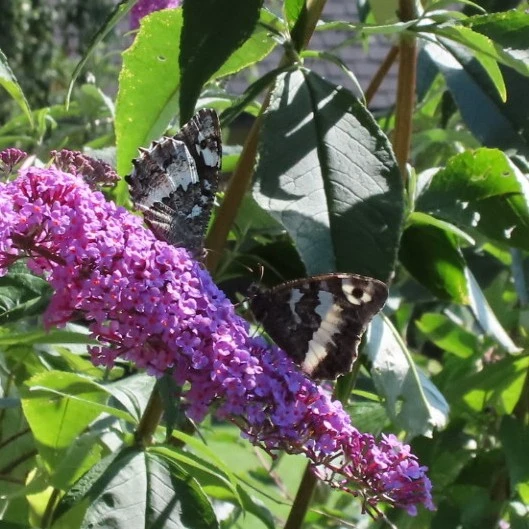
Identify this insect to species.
Brintesia circe
